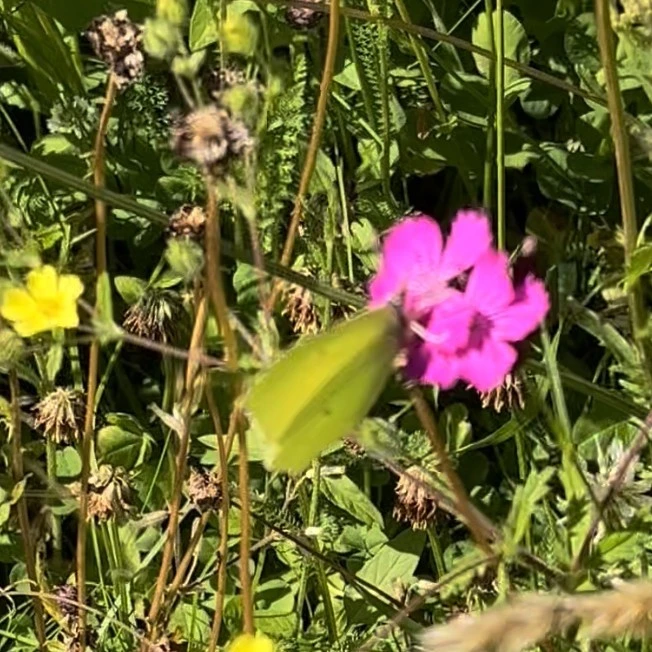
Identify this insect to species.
Gonepteryx rhamni
